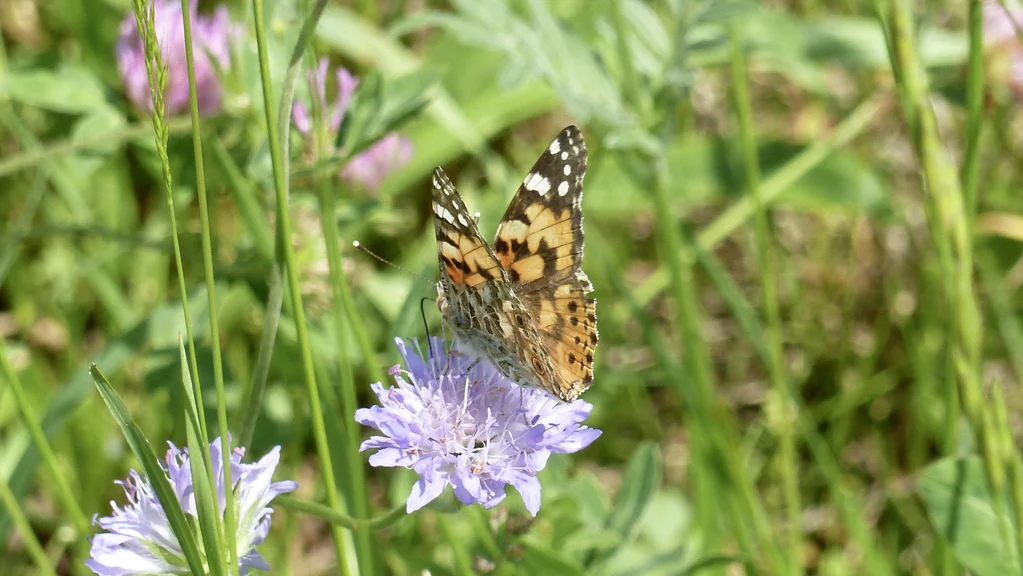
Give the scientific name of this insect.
Vanessa cardui
